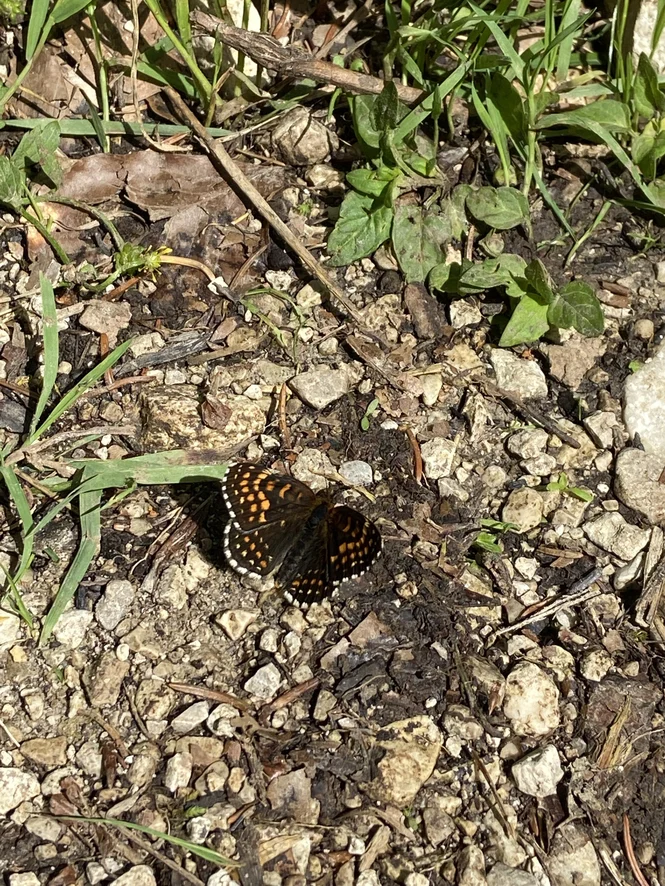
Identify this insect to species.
Melitaea diamina
